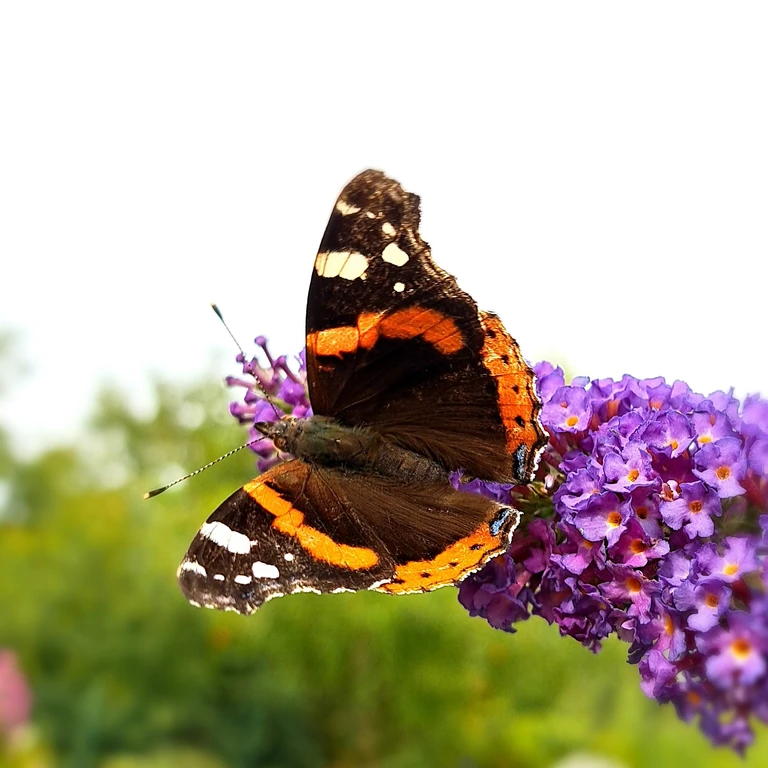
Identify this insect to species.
Vanessa atalanta
